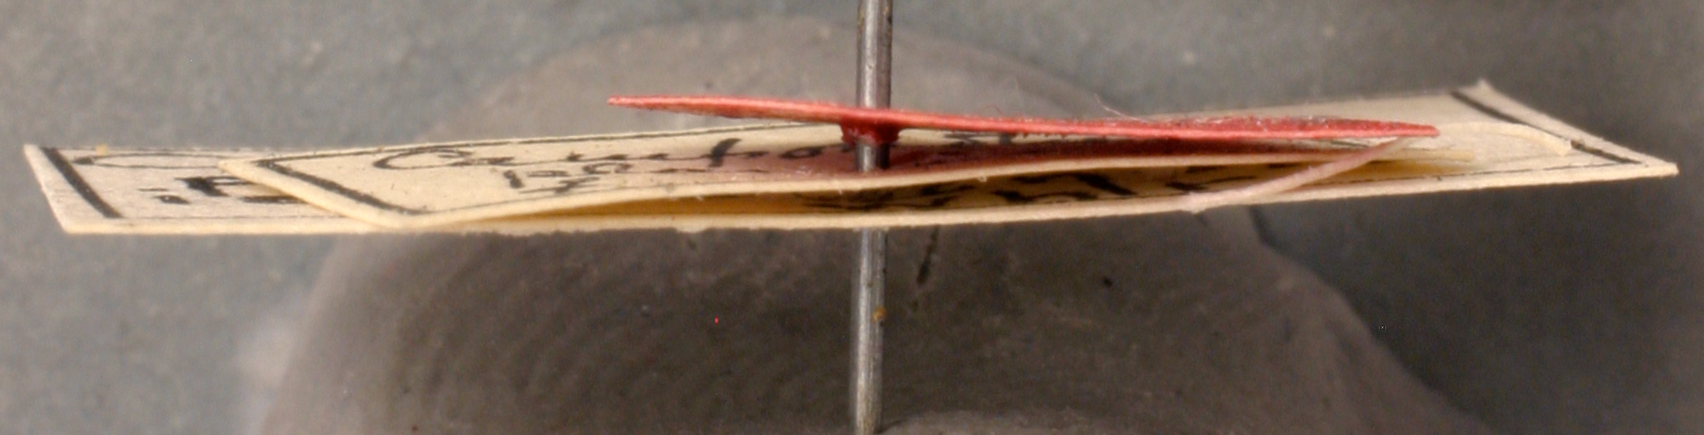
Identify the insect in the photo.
Camponotus planus
